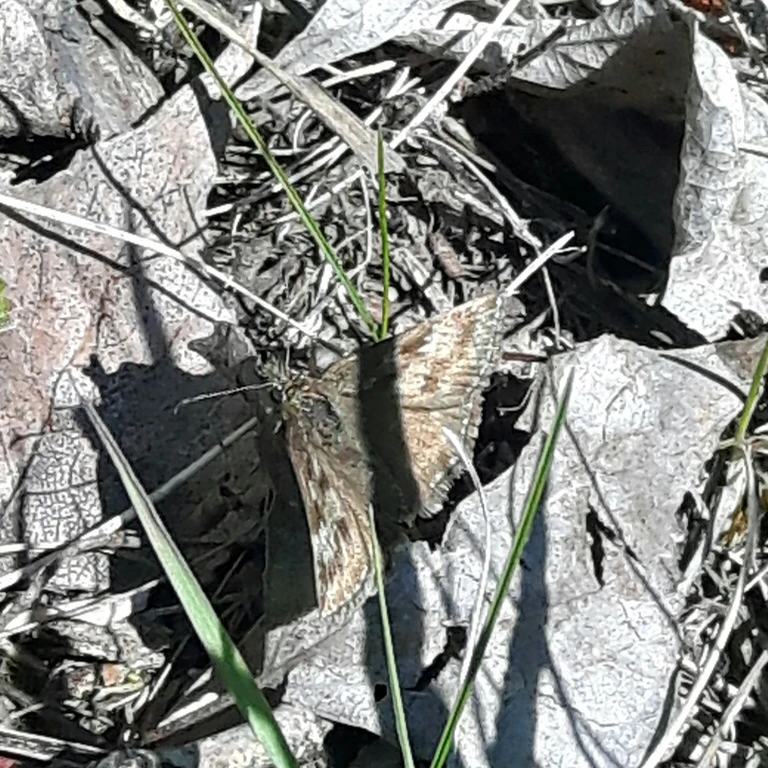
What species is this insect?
Erynnis tages
